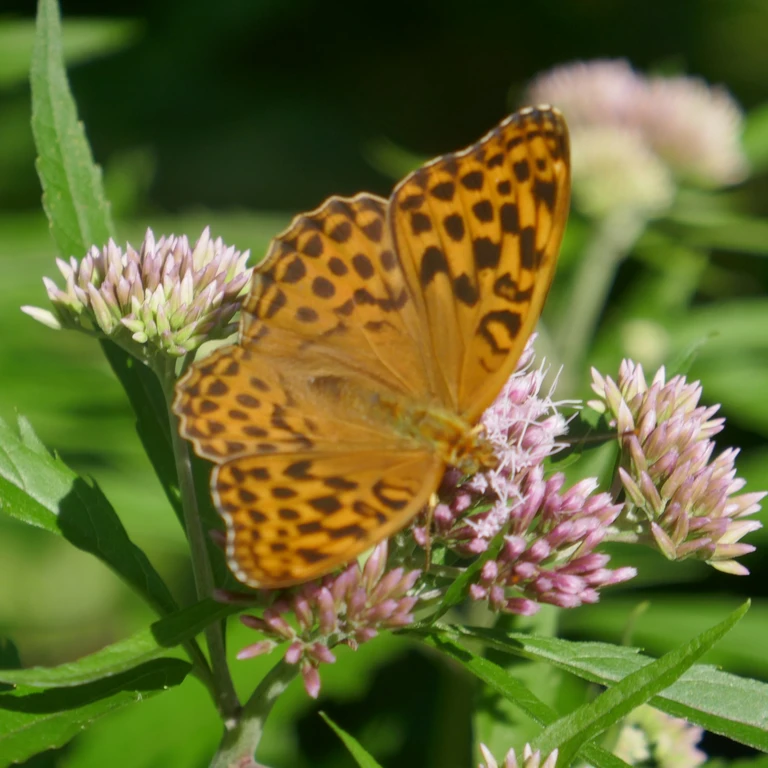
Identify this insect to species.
Argynnis paphia
